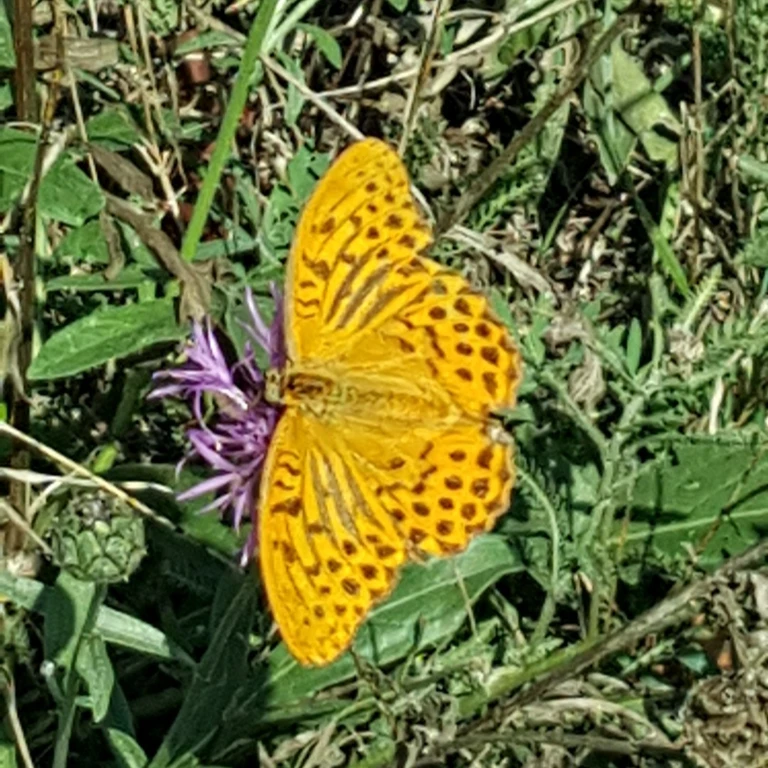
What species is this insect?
Argynnis paphia
